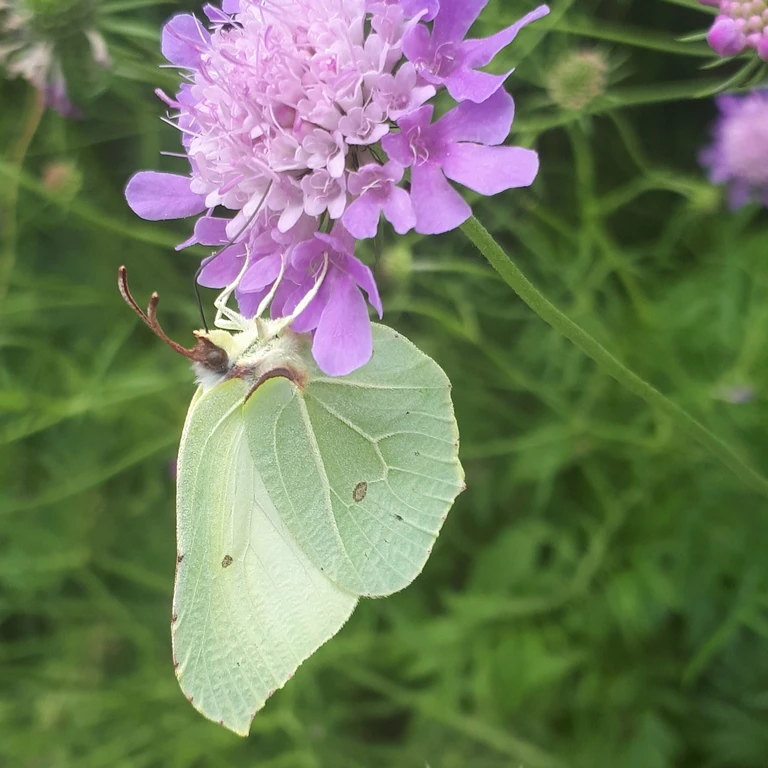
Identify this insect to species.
Gonepteryx rhamni
